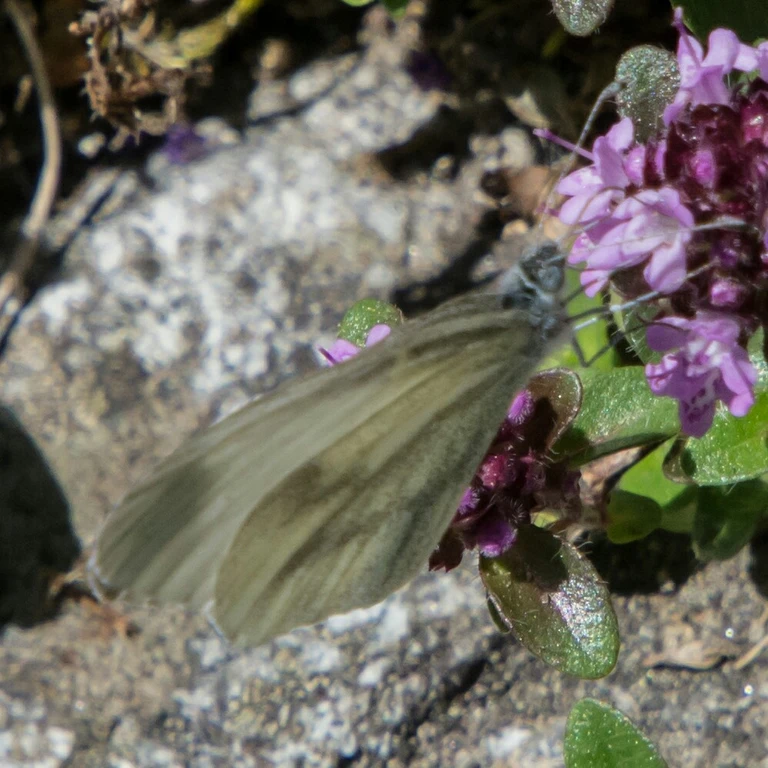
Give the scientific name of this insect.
Leptidea sinapis/juvernica
